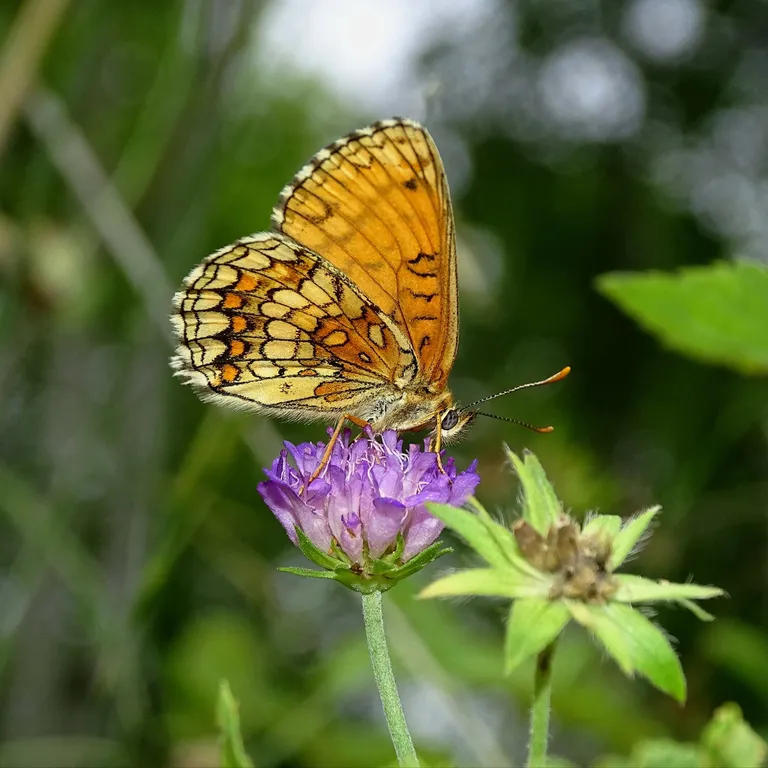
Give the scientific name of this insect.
Melitaea athalia
